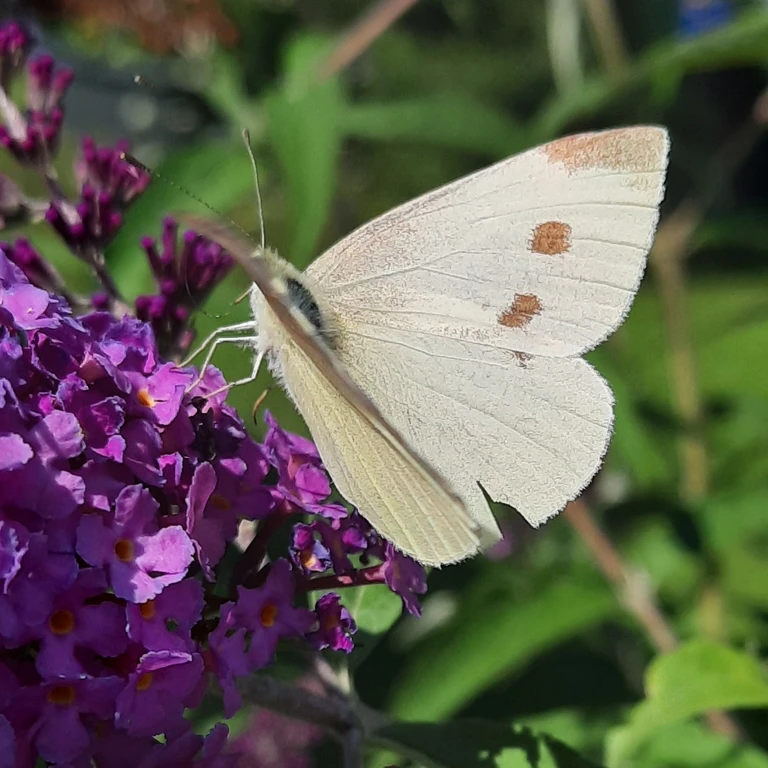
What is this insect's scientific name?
Pieris rapae
